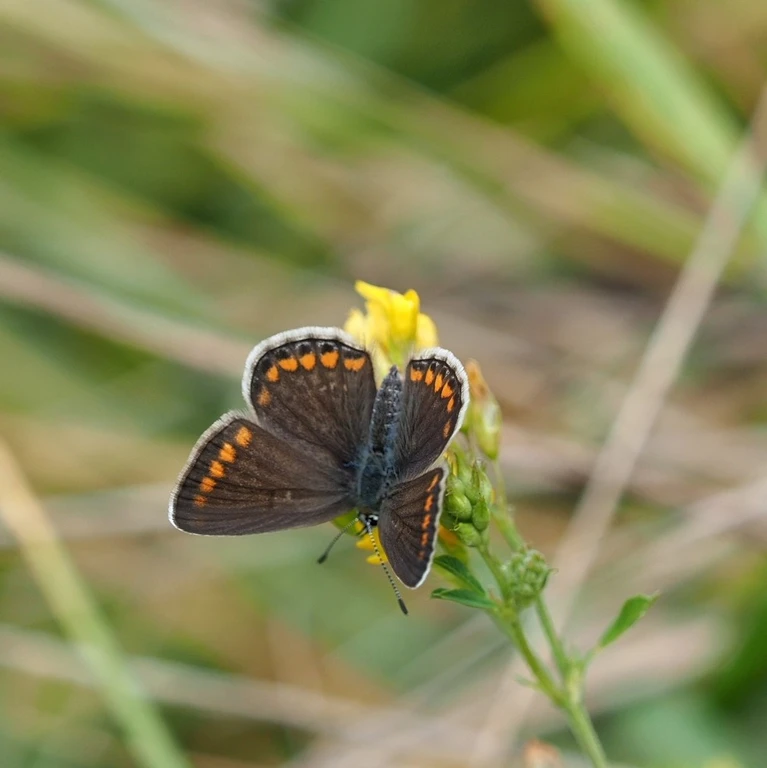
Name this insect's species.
Polyommatus icarus
